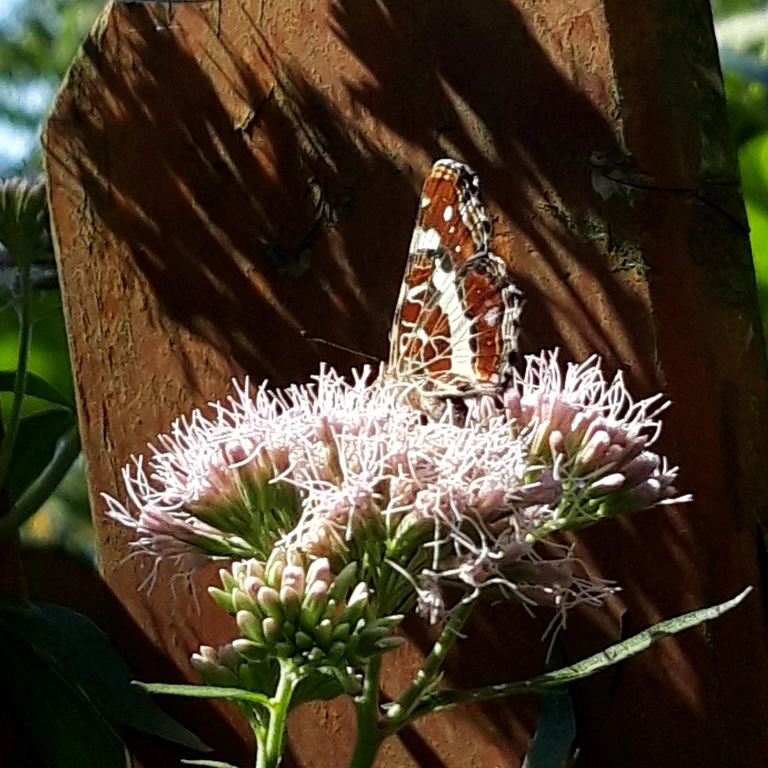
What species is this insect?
Araschnia levana
